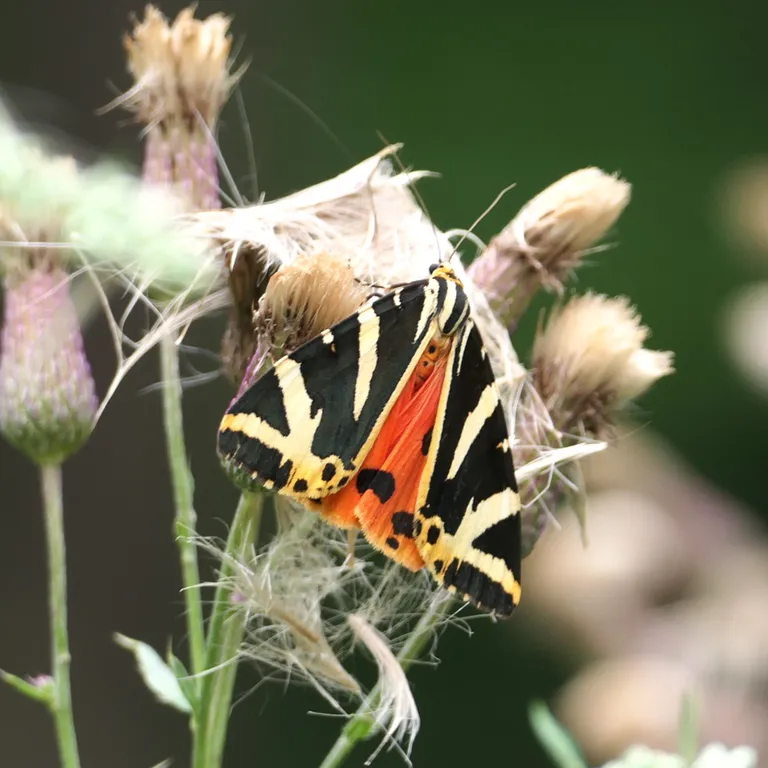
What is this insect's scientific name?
Euplagia quadripunctaria
